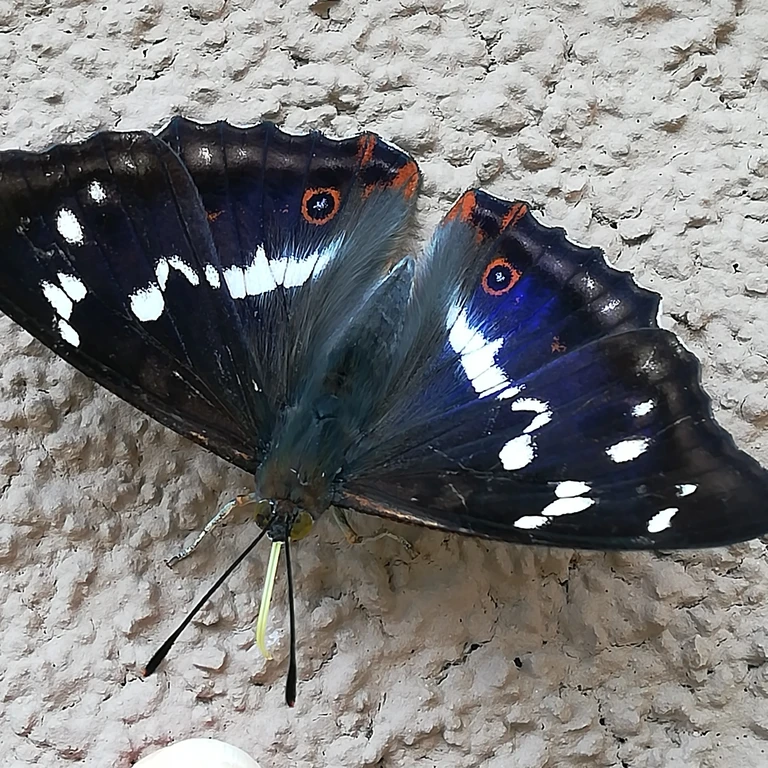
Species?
Apatura iris
